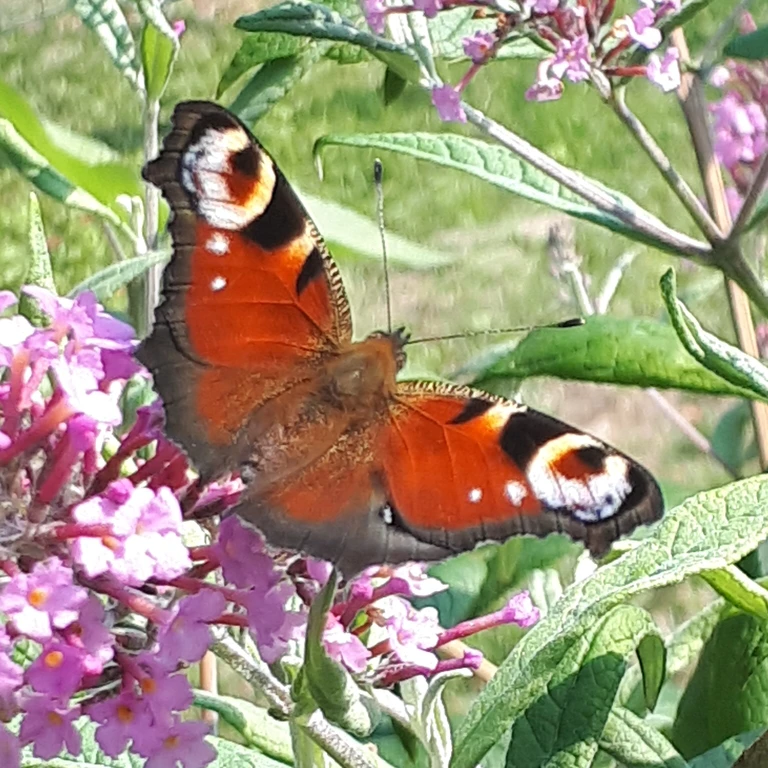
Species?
Aglais io
